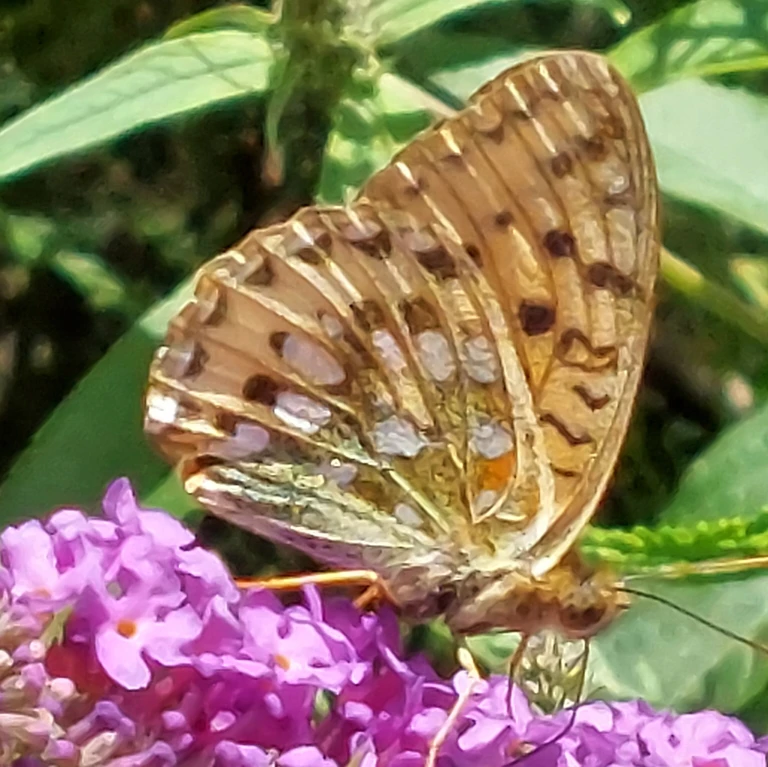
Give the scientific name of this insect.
Speyeria aglaja
